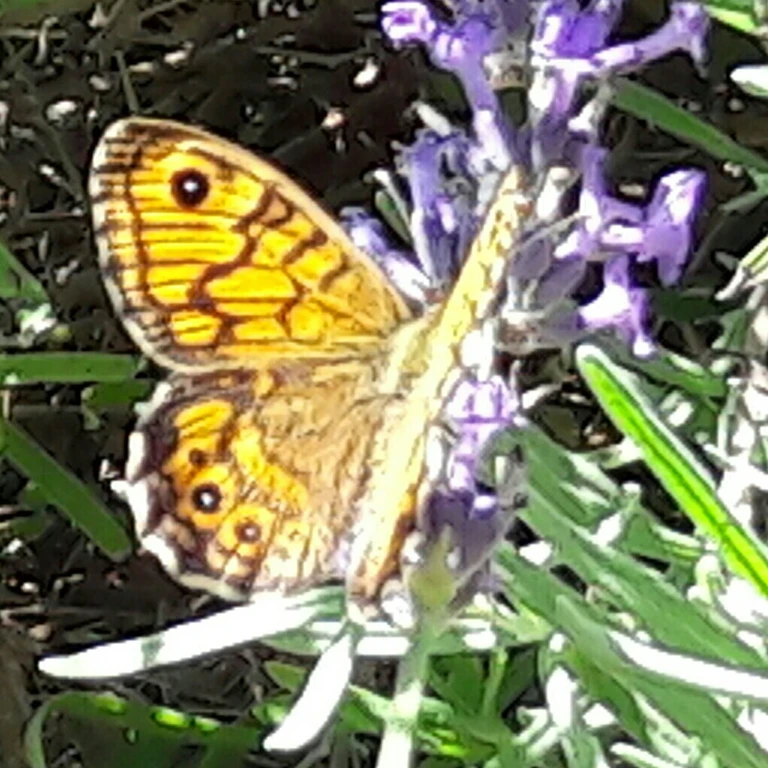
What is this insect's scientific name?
Lasiommata megera (also Pararge megera)
